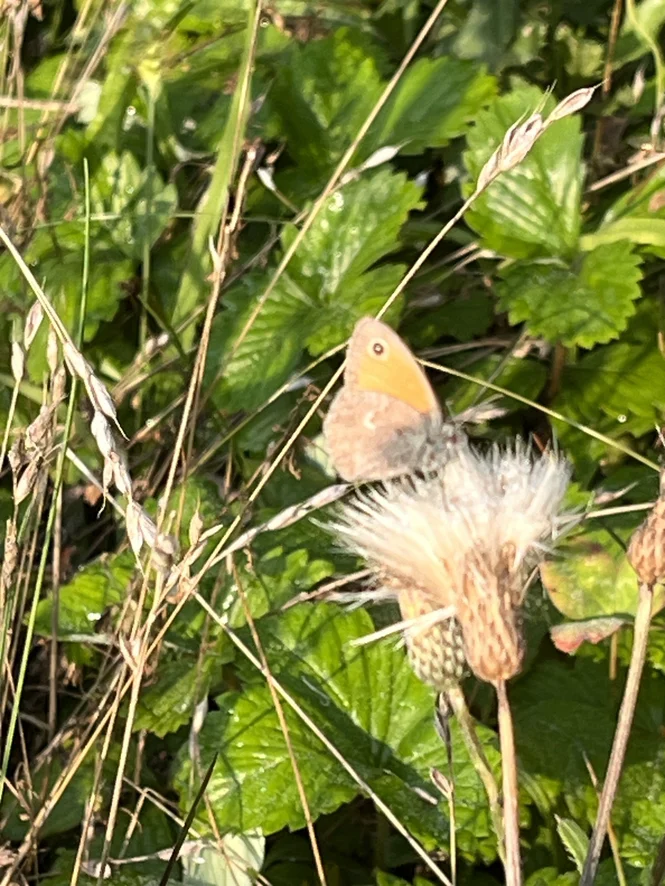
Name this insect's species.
Coenonympha pamphilus
